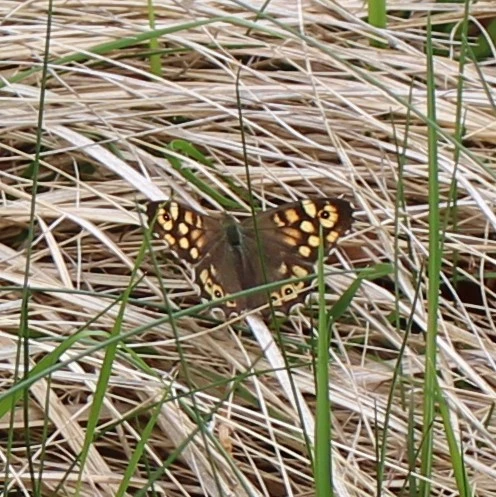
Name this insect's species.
Pararge aegeria
